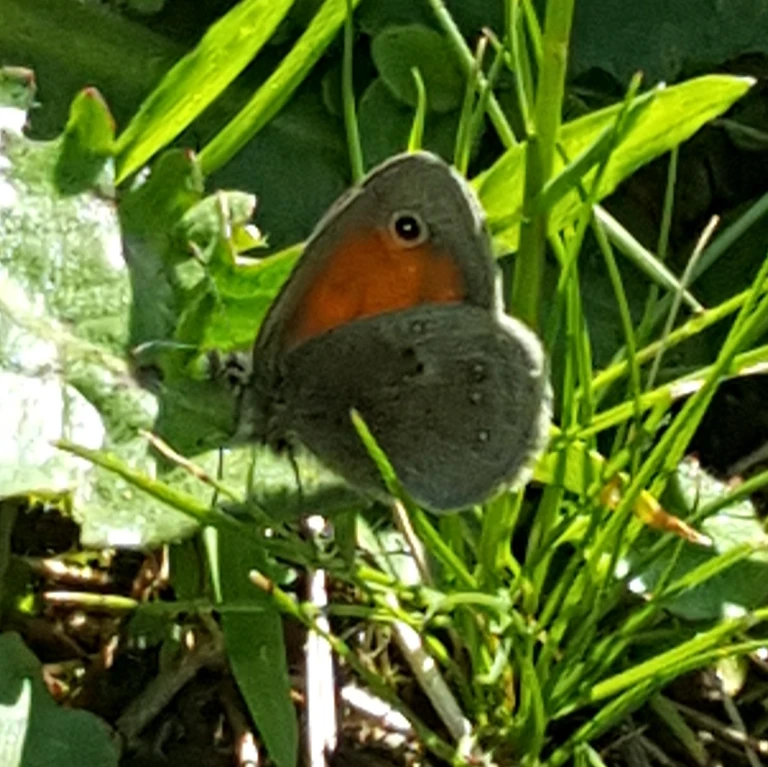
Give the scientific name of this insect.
Coenonympha pamphilus
